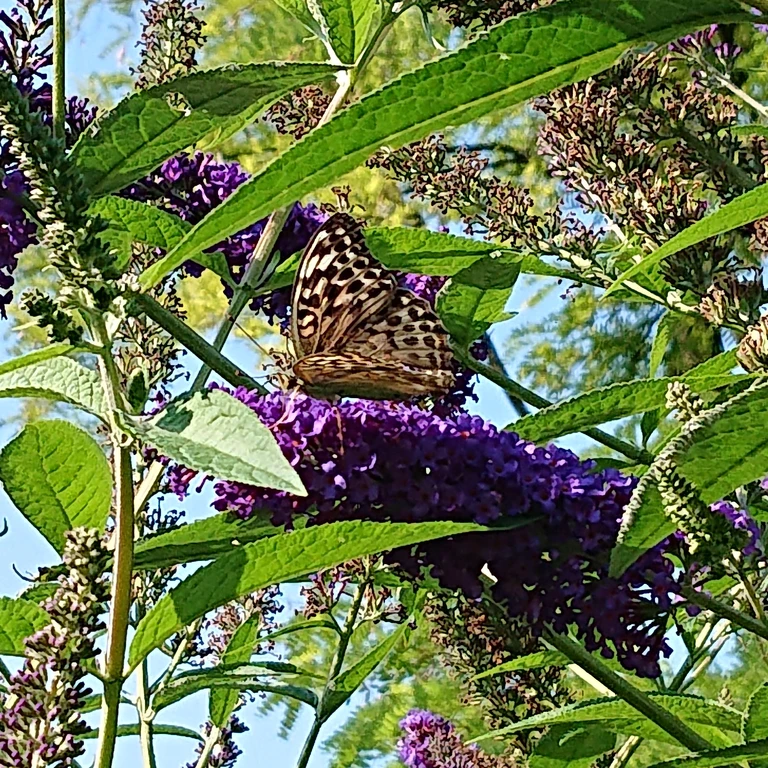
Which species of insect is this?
Argynnis paphia
